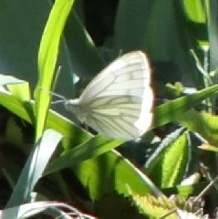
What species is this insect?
Pieris napi
